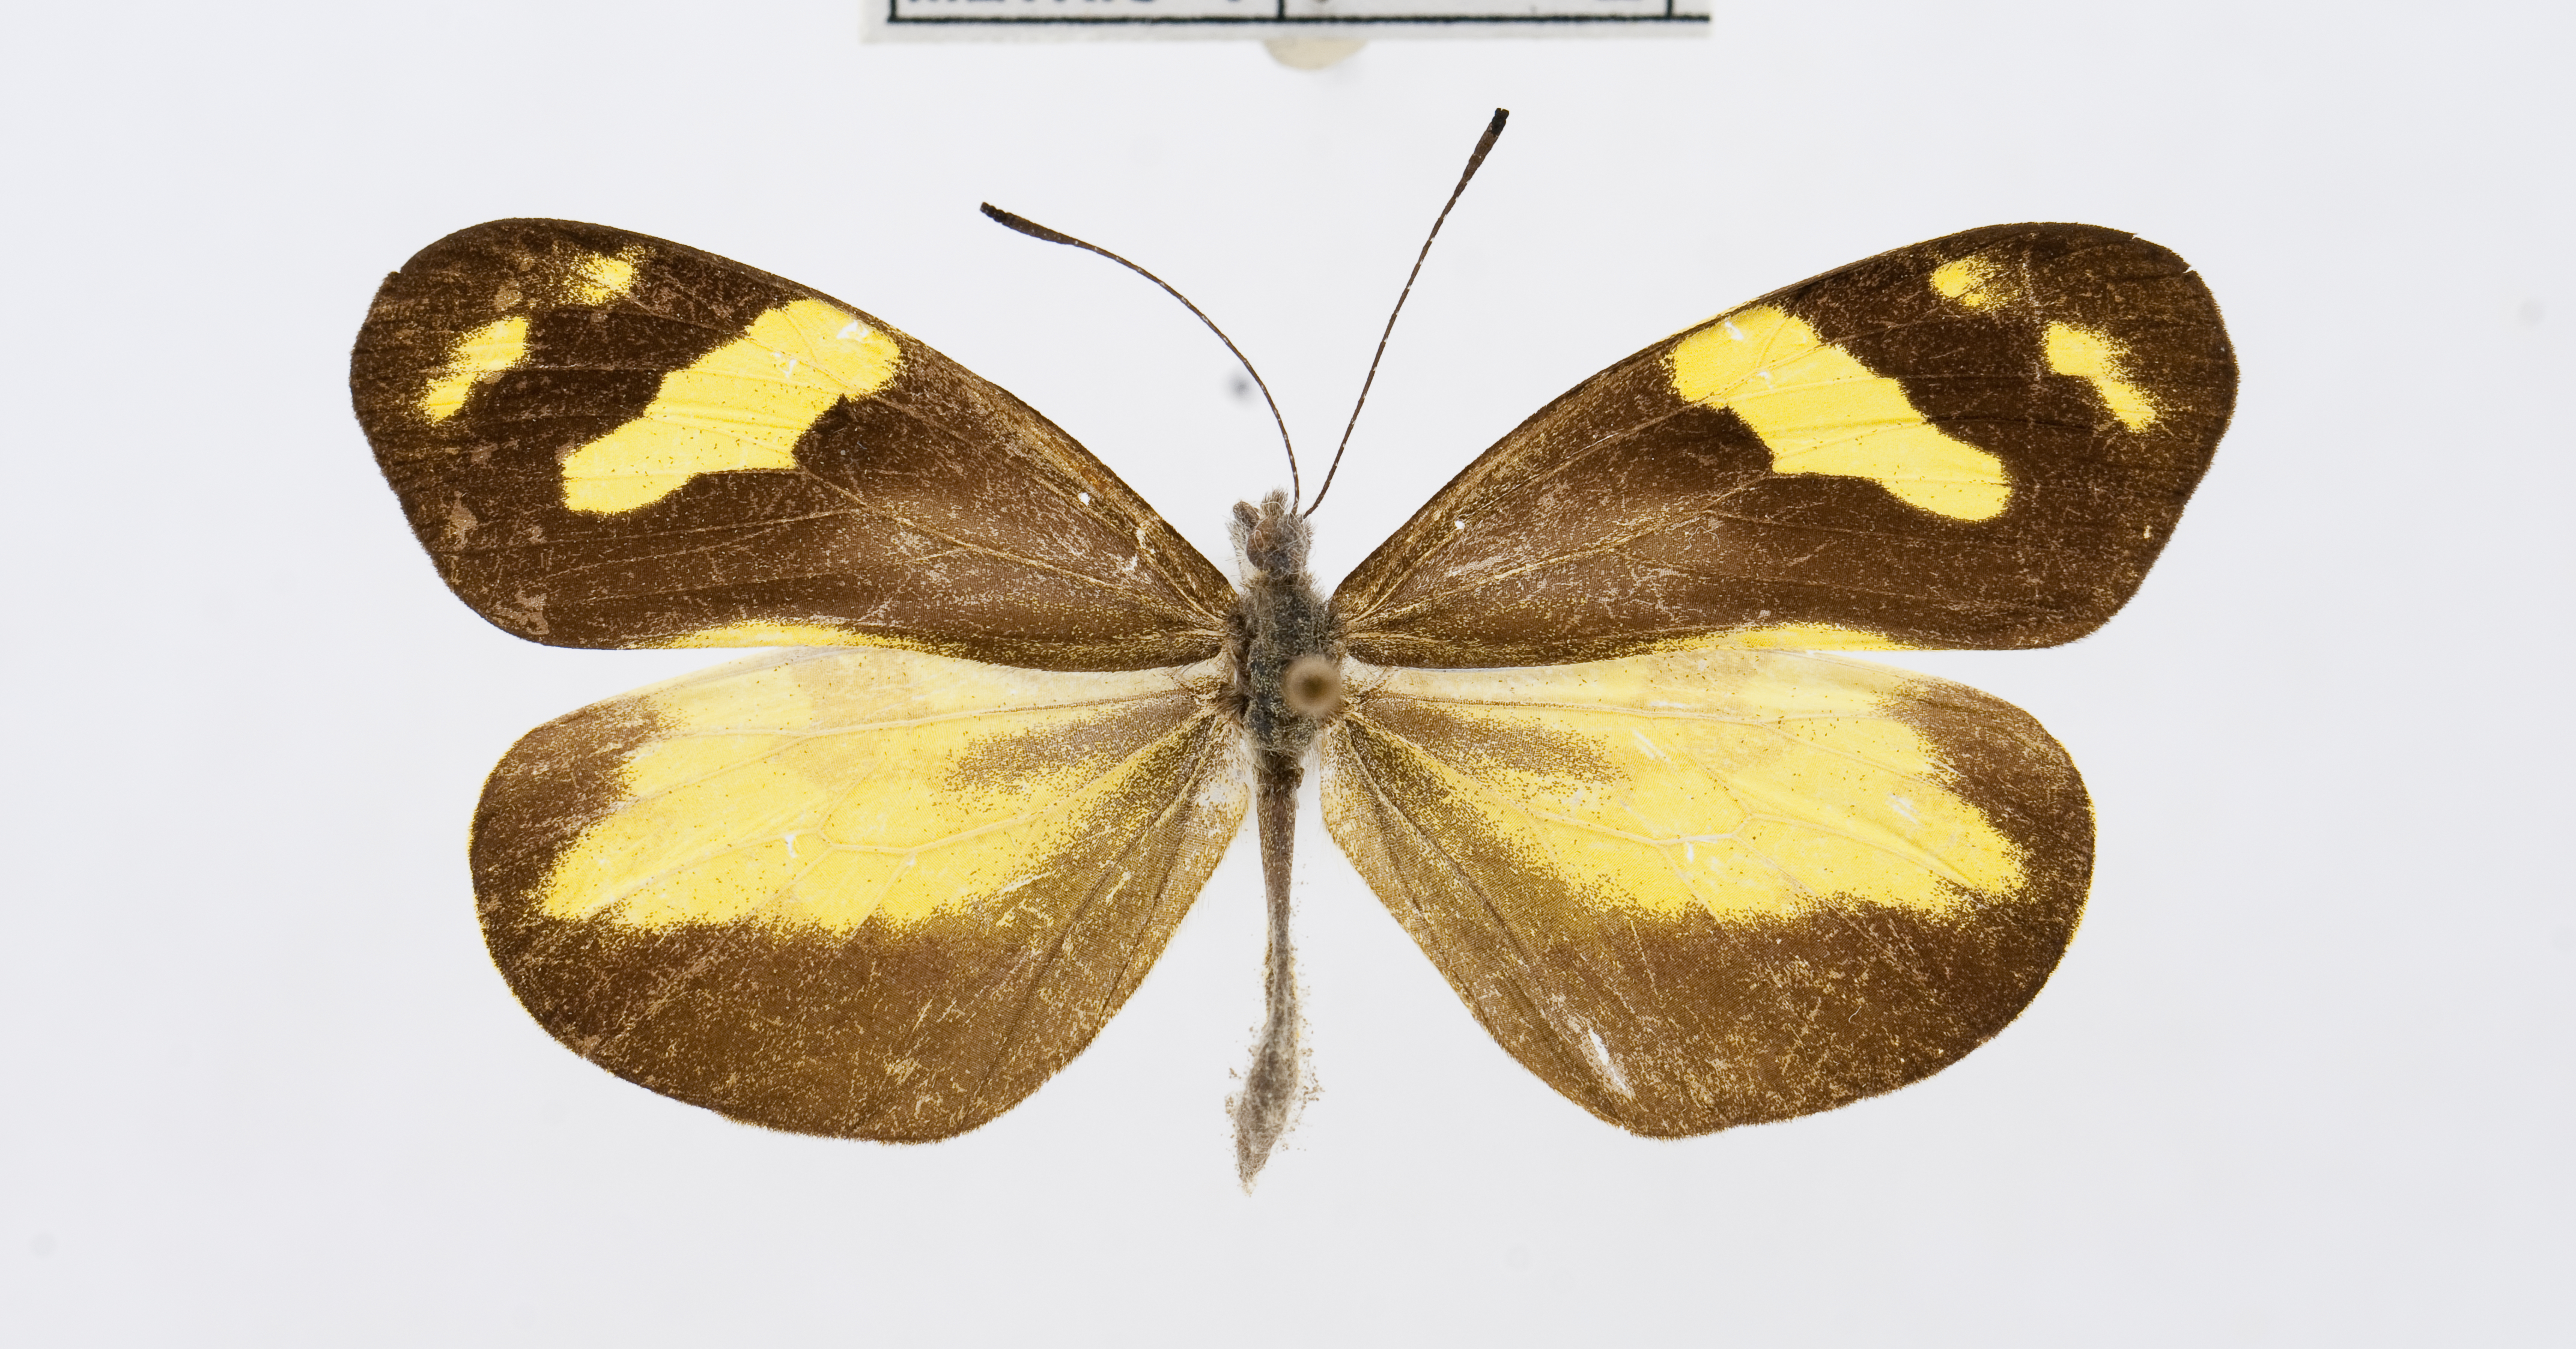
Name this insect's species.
Dismorphia medora
